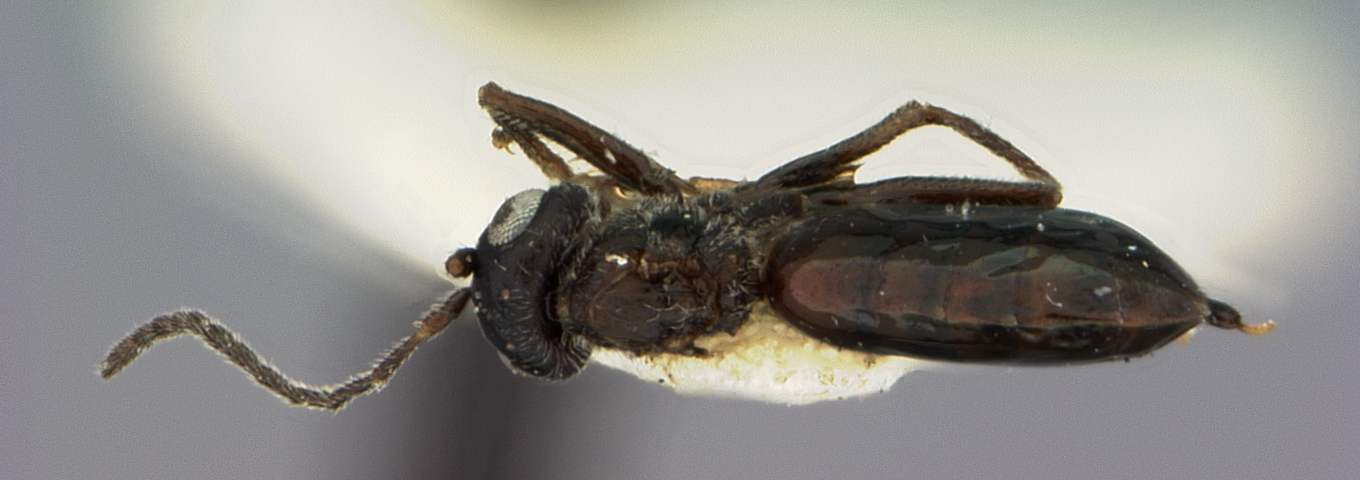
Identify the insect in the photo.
Phylloteras sigma
